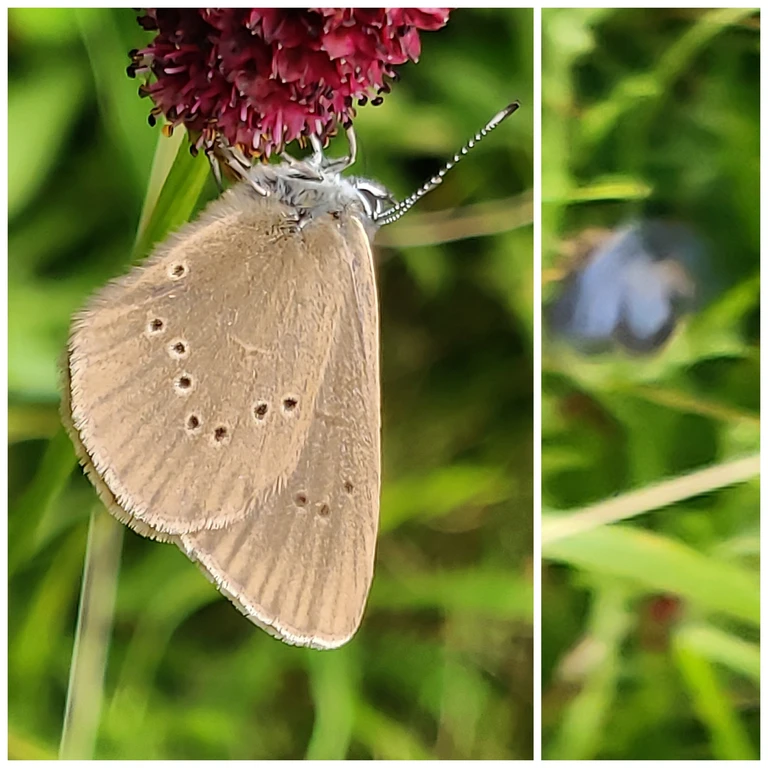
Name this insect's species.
Phengaris nausithous (also Maculinea nausithous)
